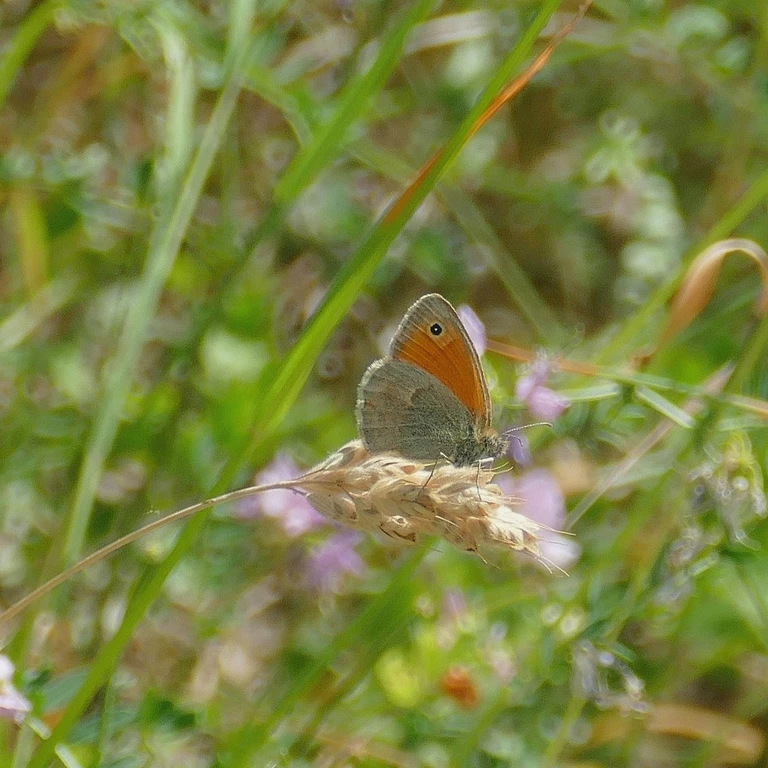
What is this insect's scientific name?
Coenonympha pamphilus
